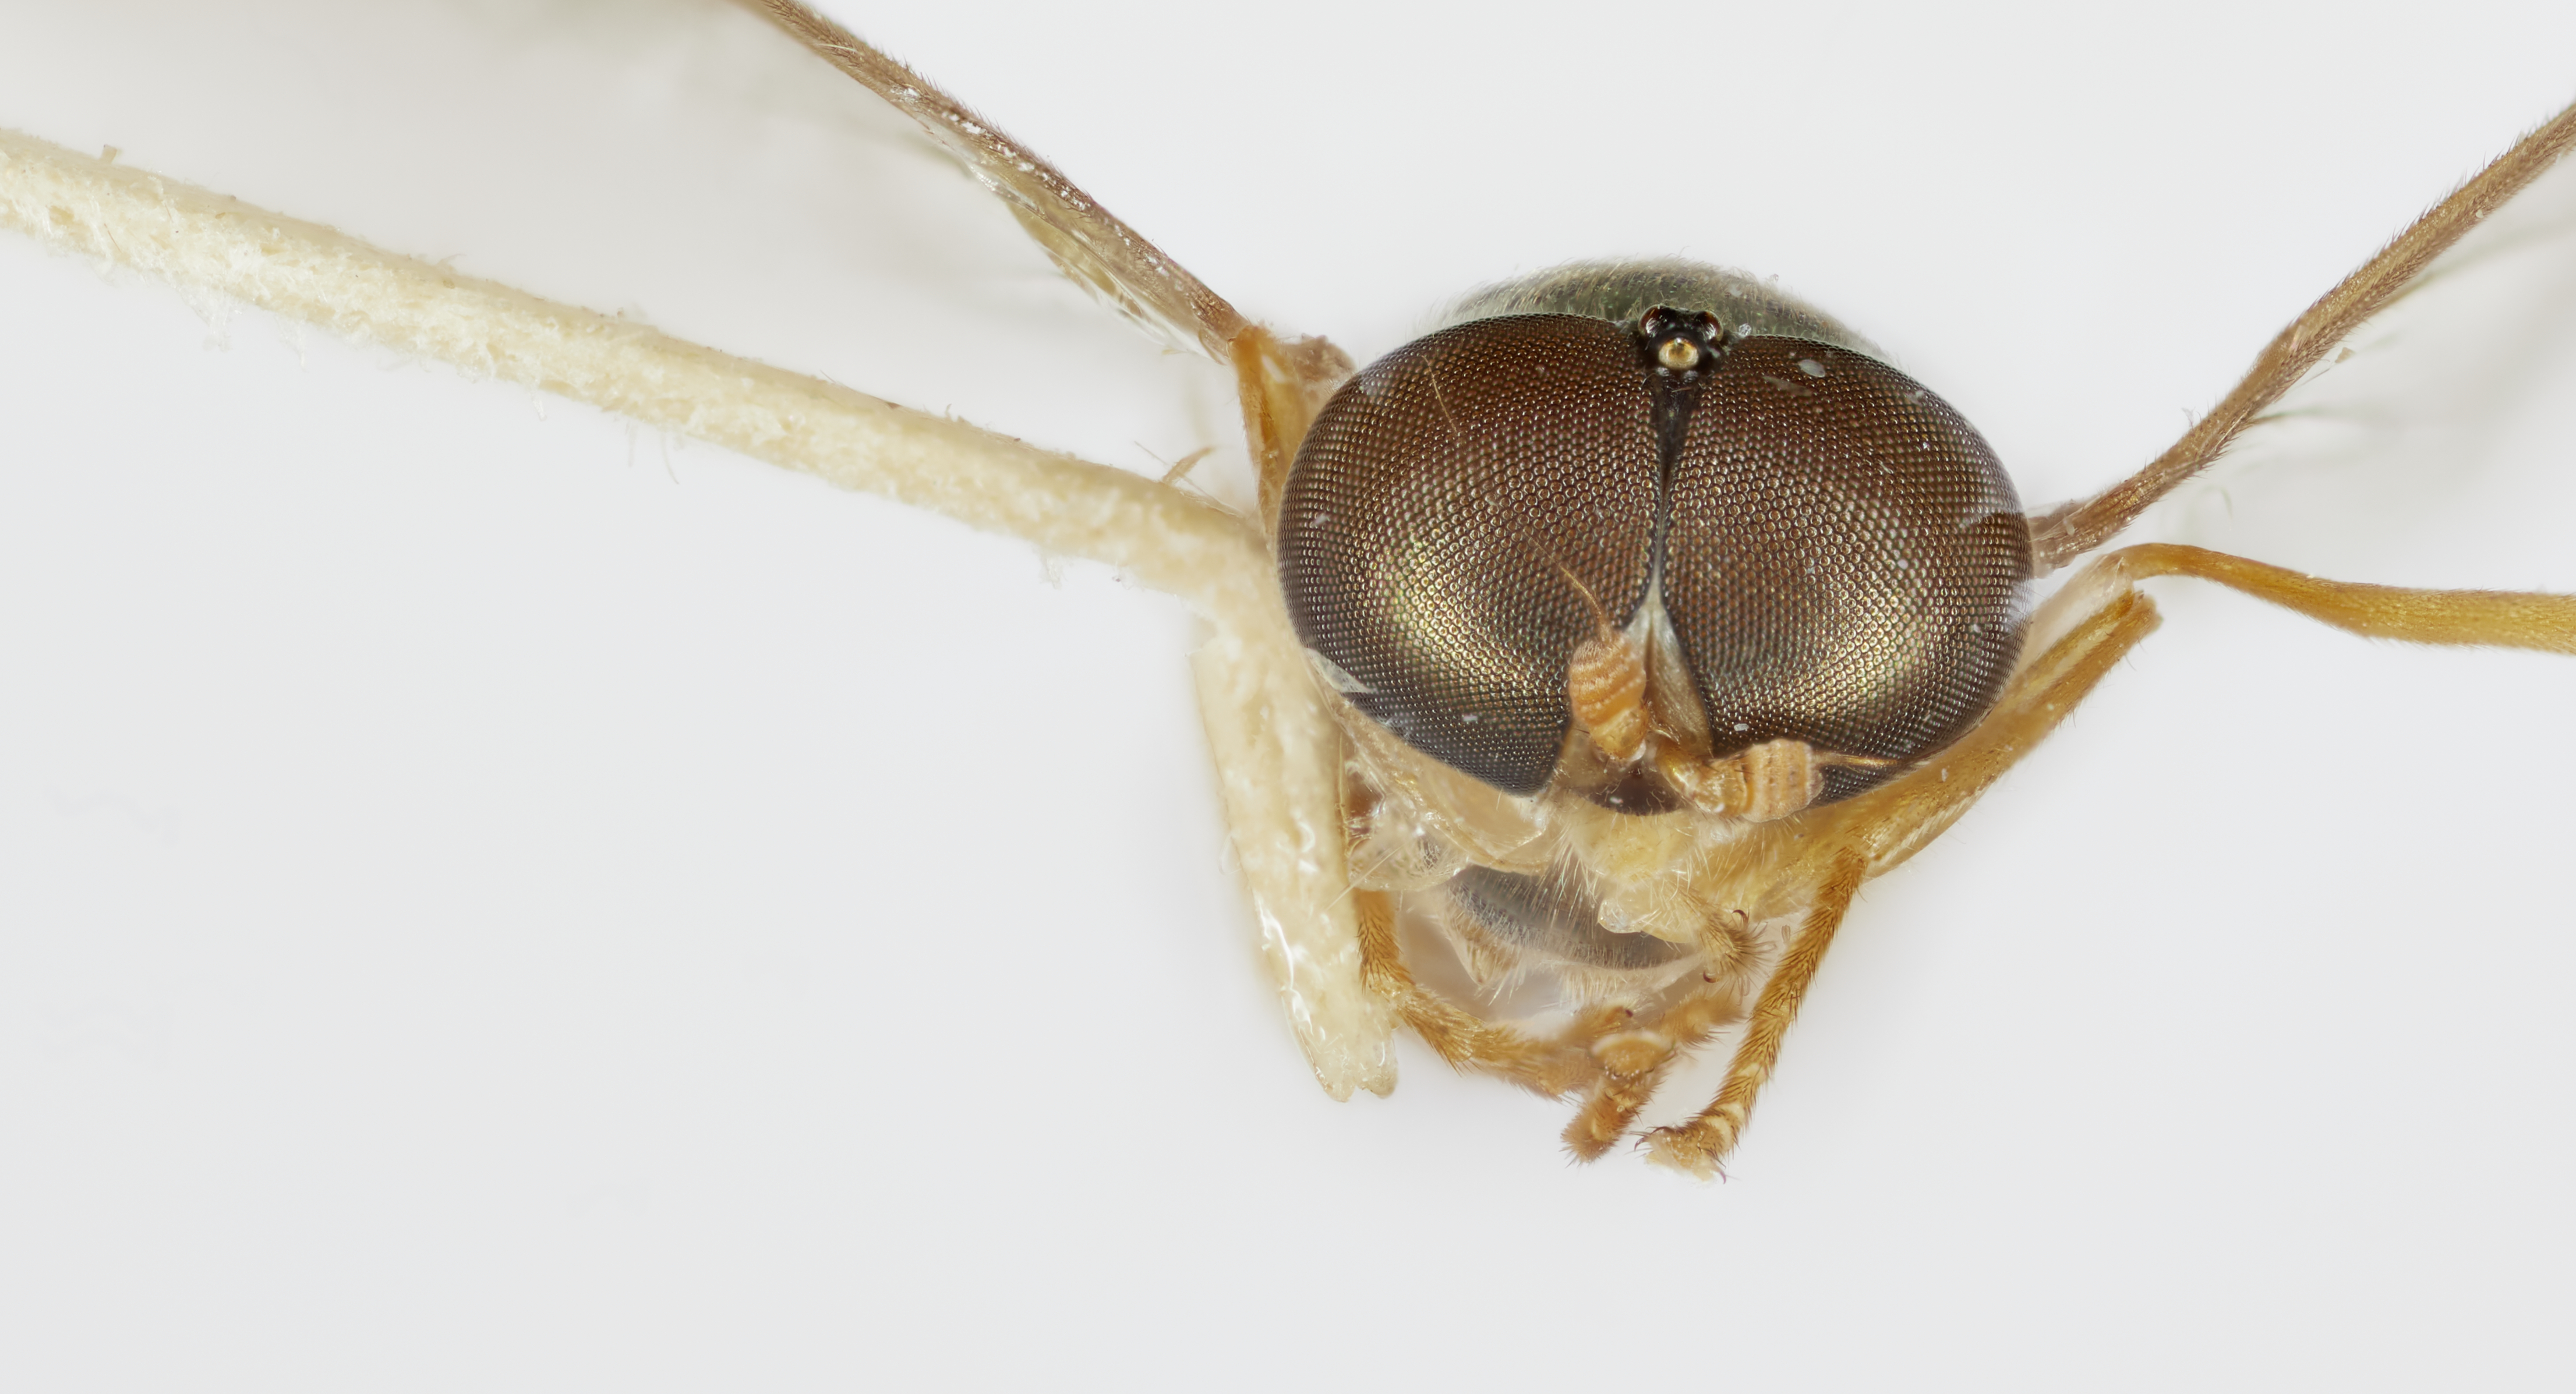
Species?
Cephalochrysa gracilis
